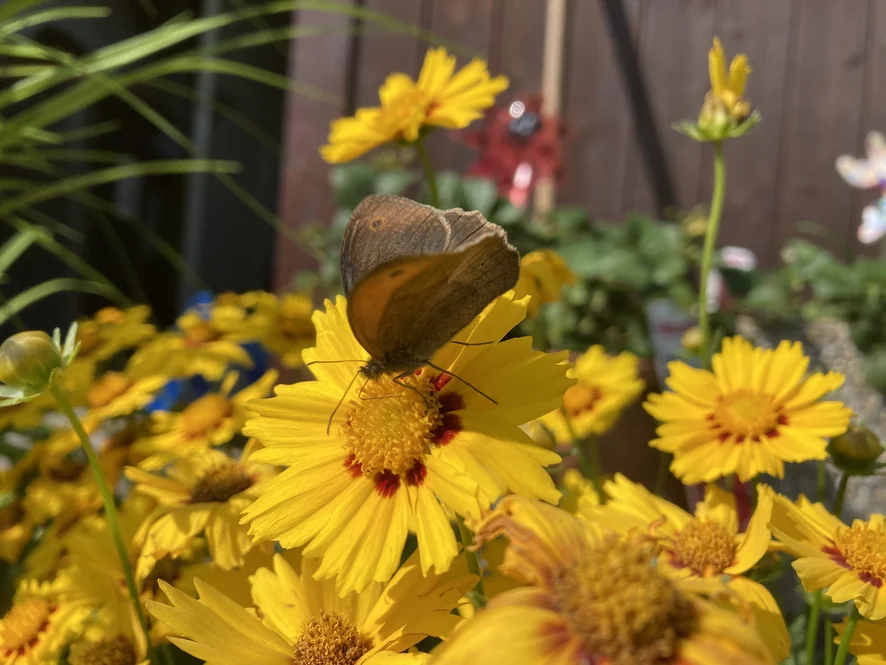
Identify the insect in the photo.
Maniola jurtina
